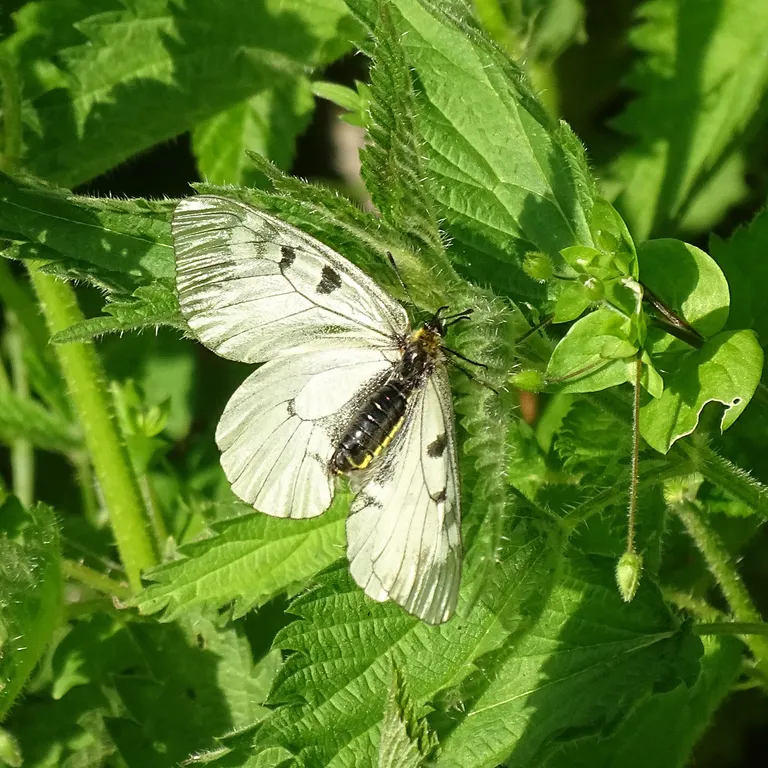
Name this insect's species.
Parnassius mnemosyne
